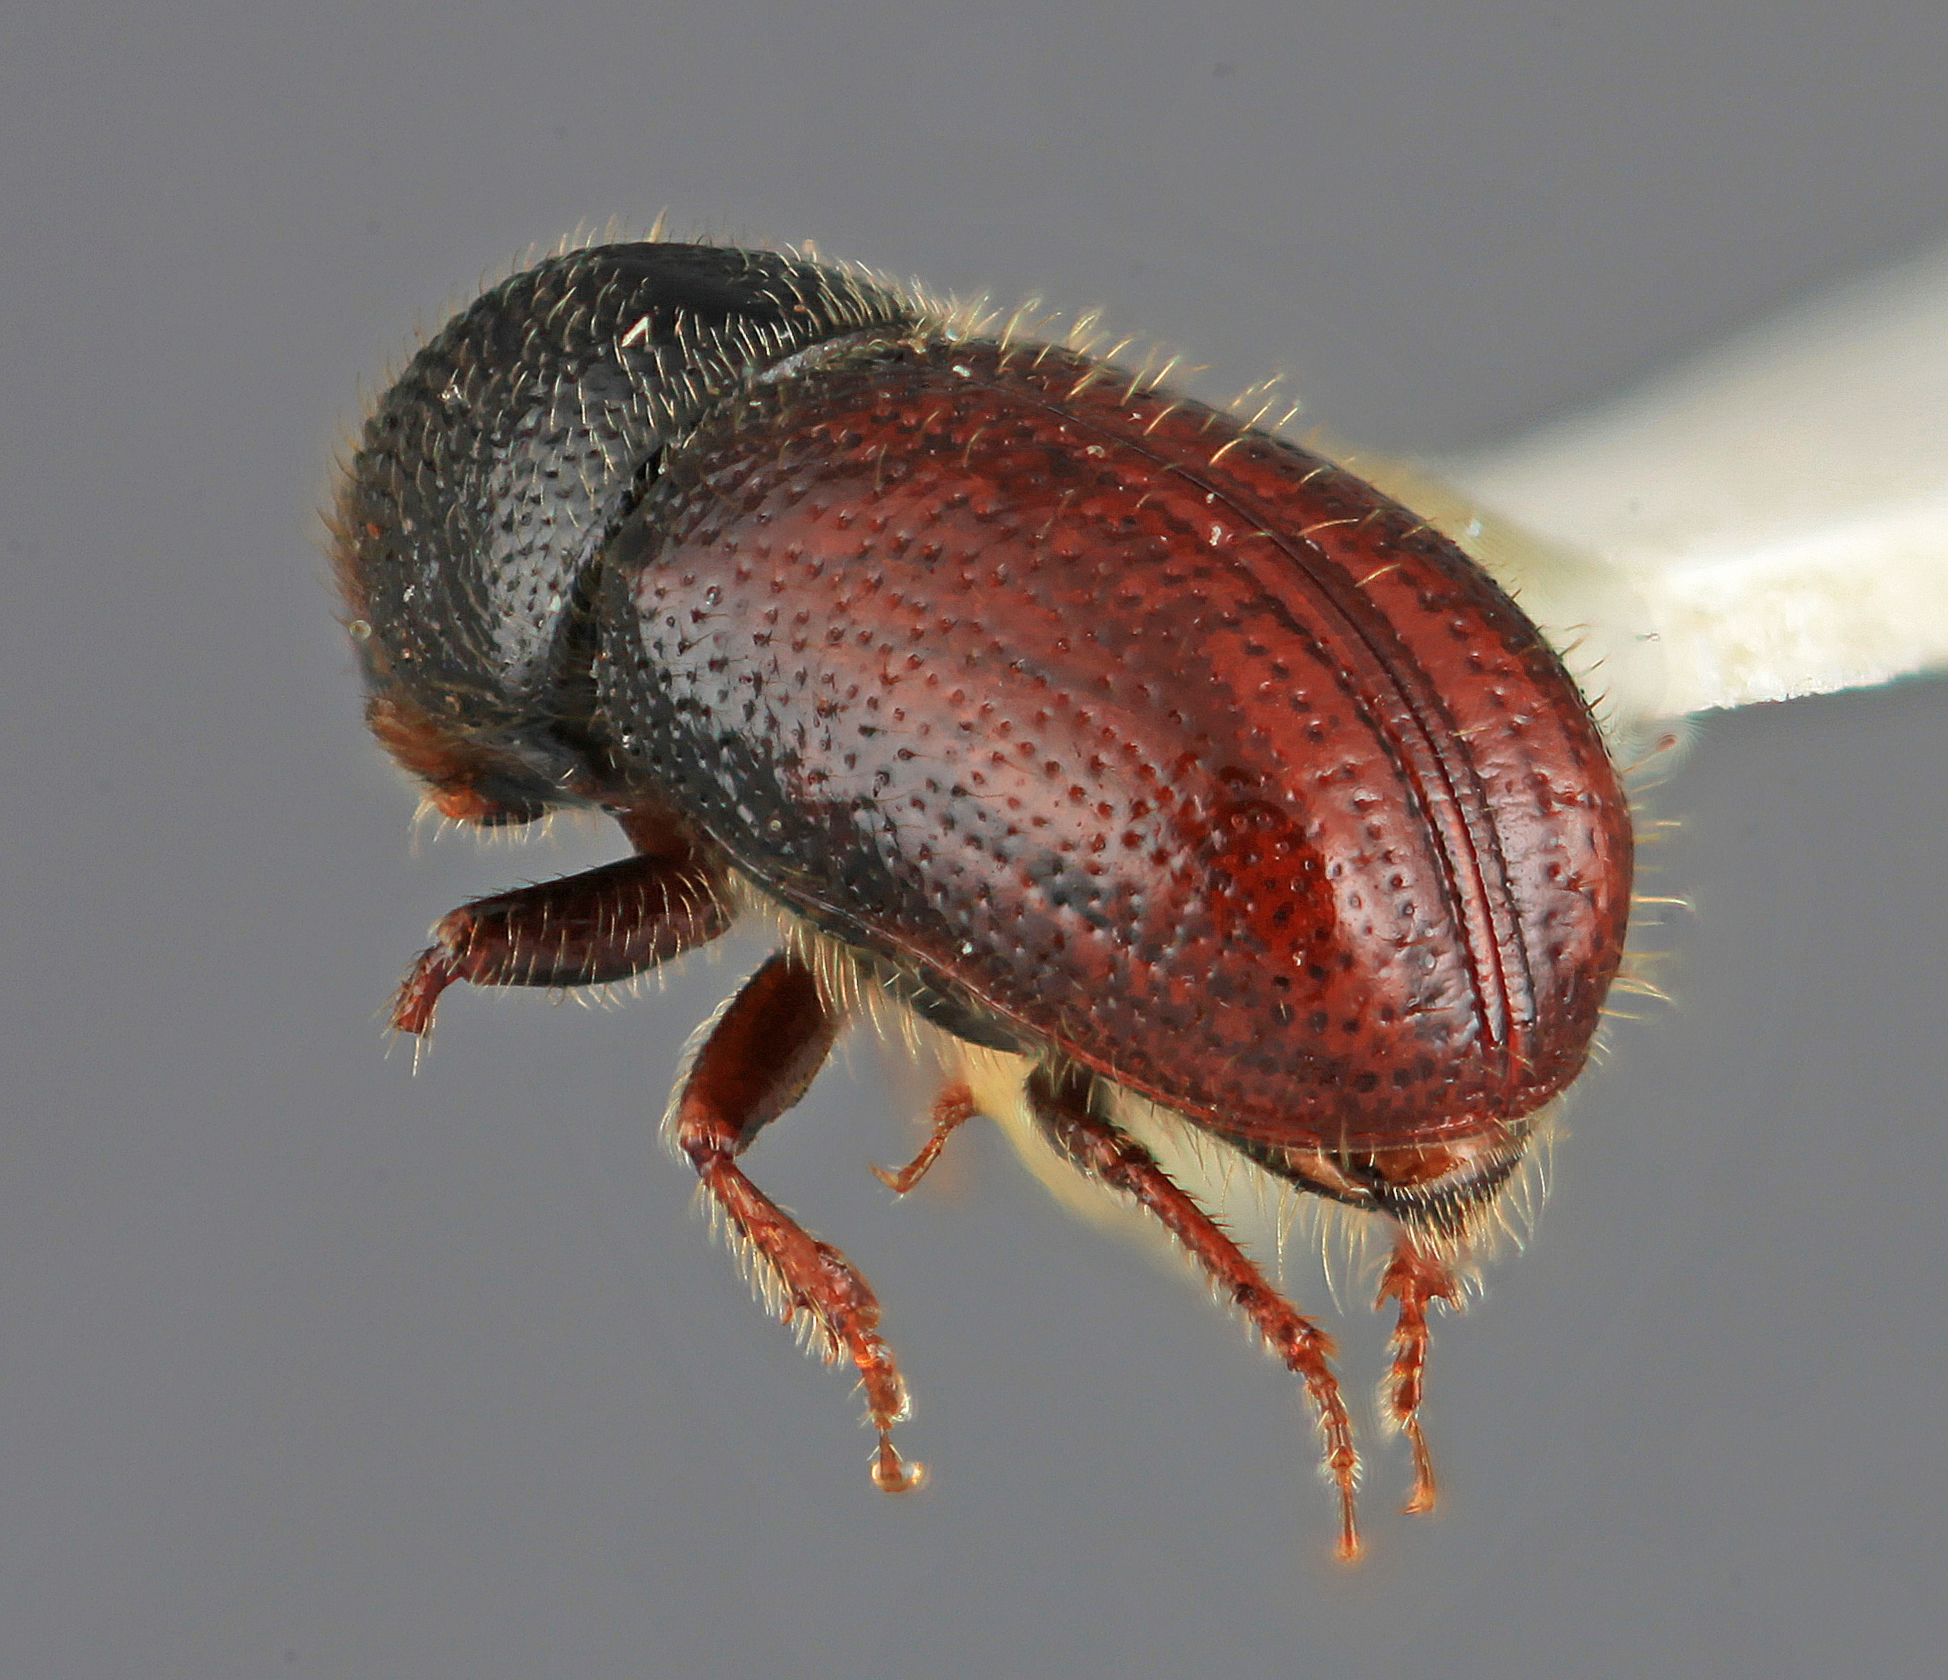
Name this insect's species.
Conophthorus cembroides
